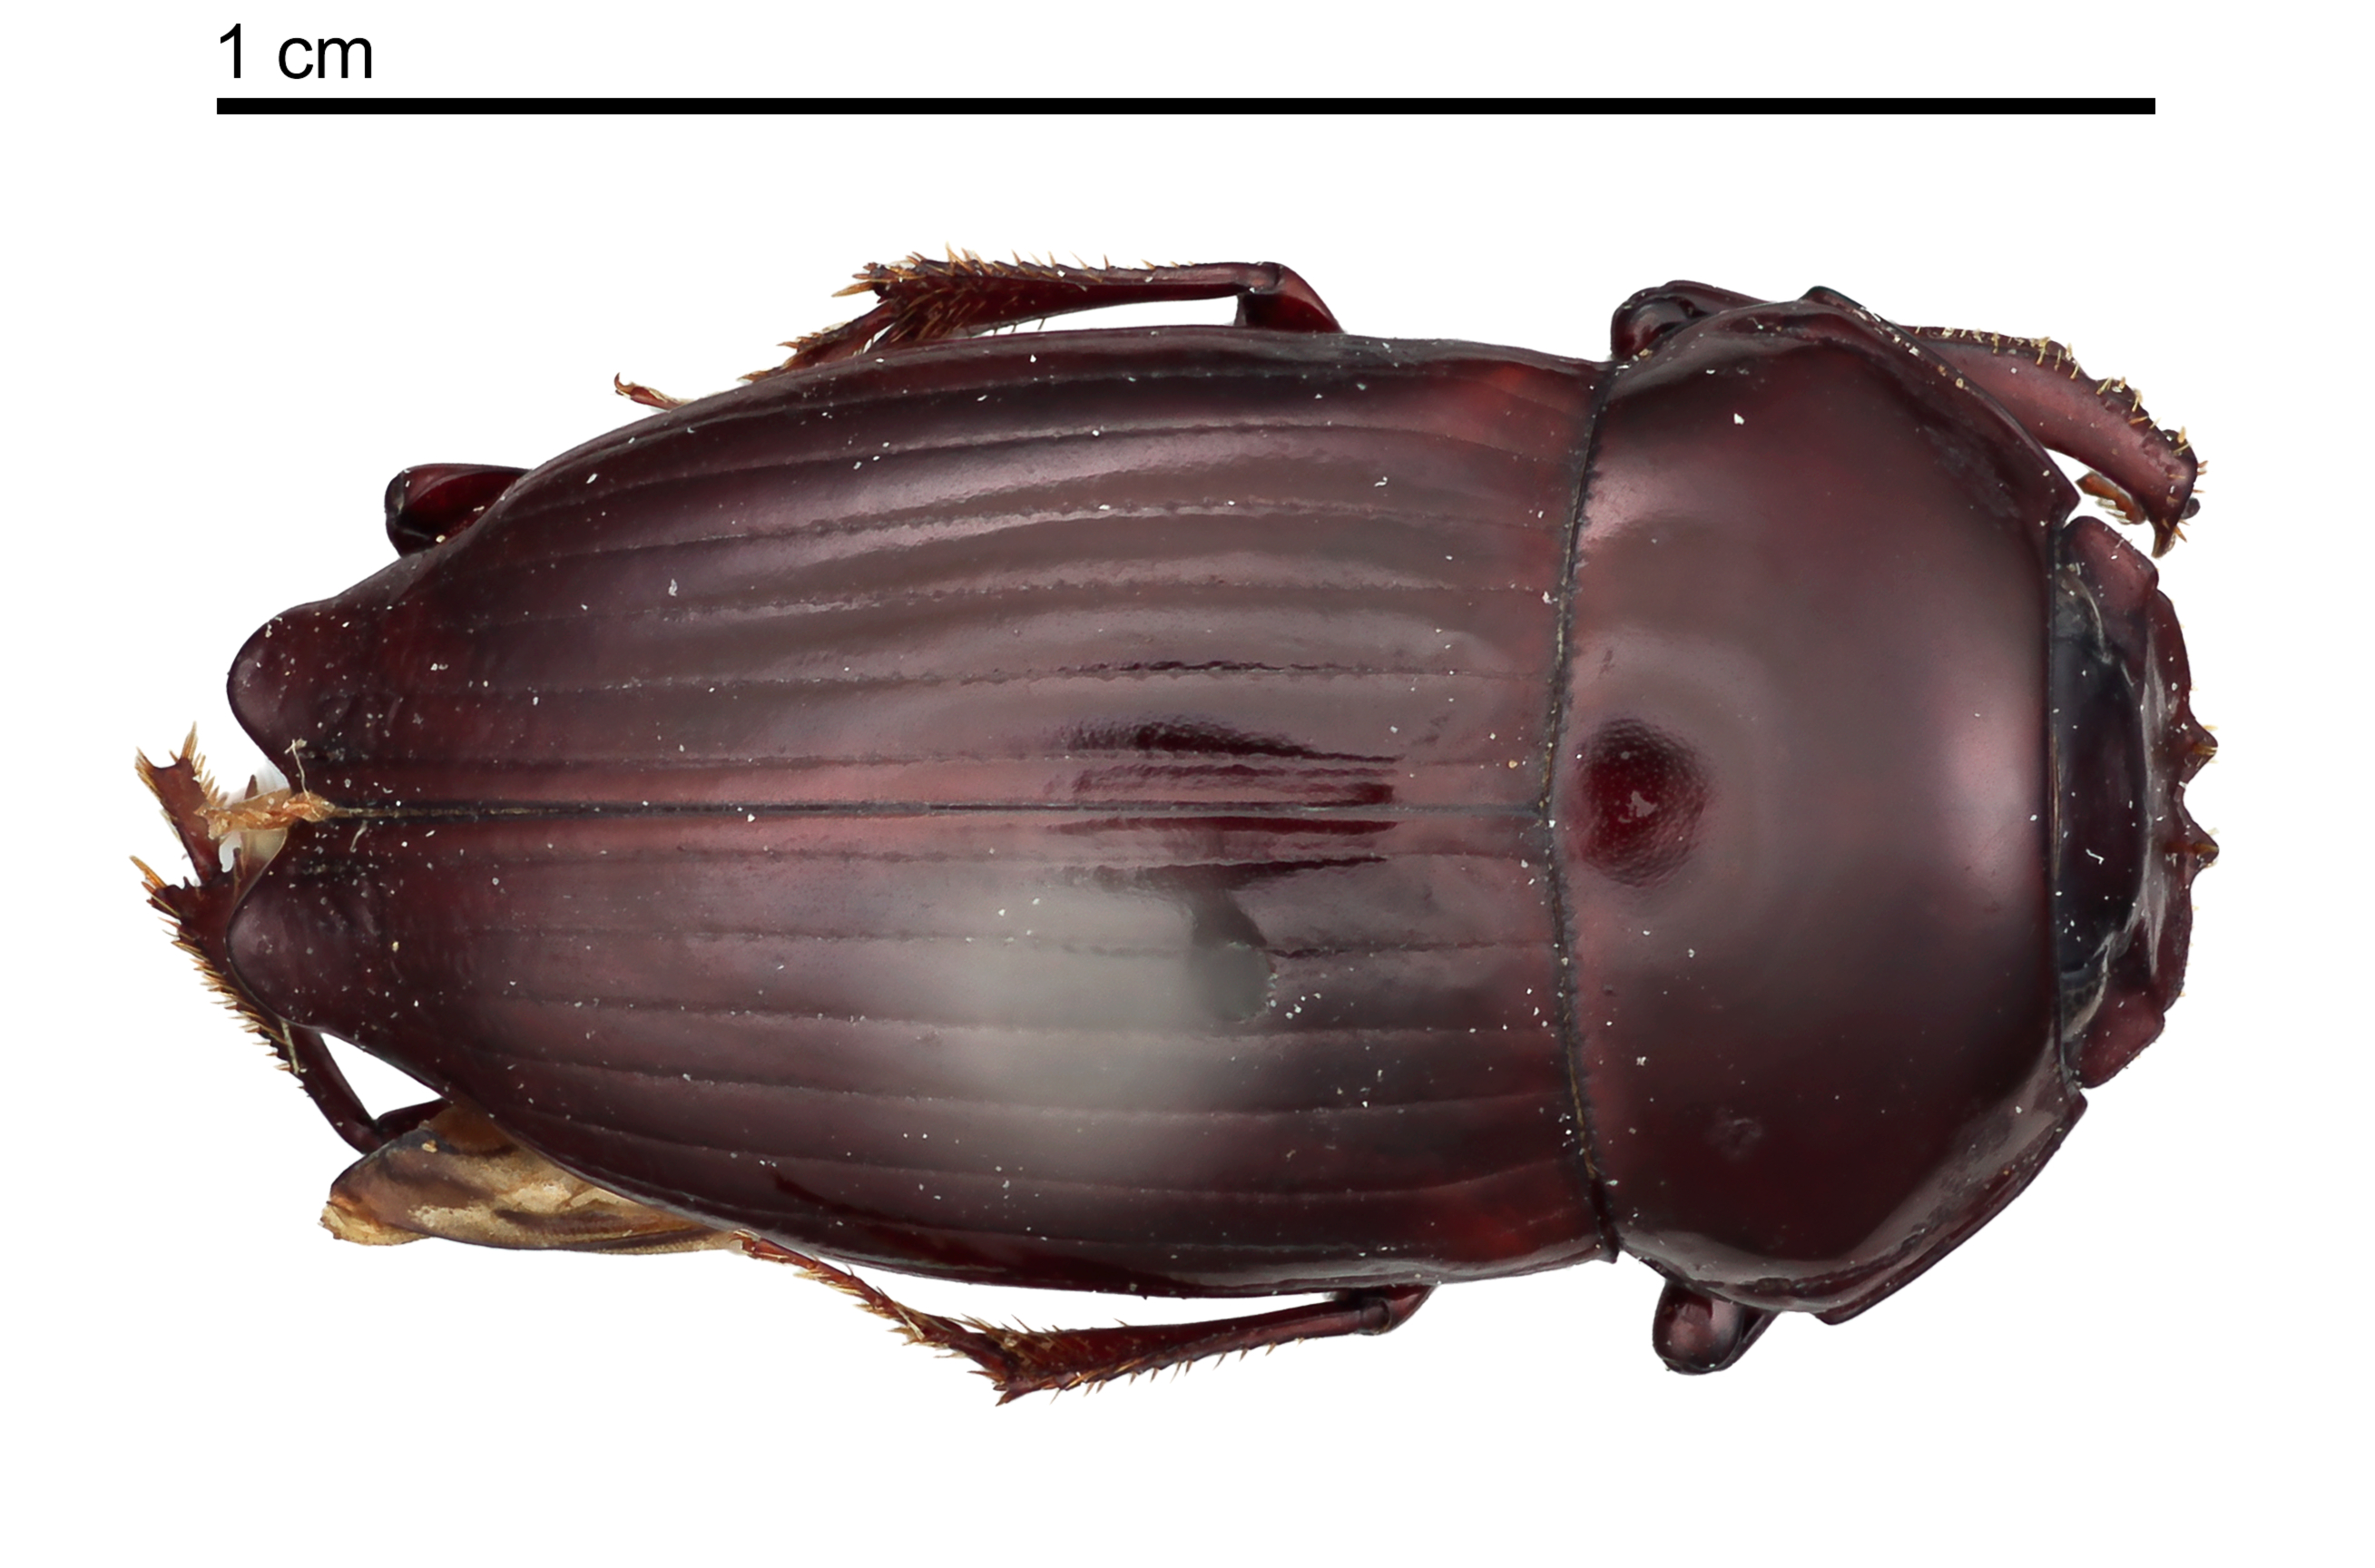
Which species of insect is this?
Canthon variabilis
